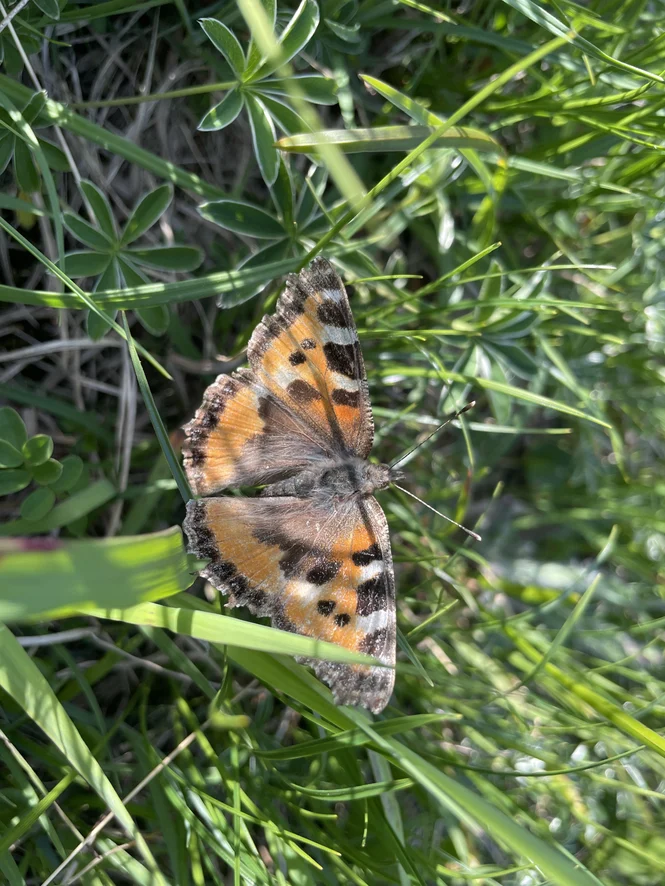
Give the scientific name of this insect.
Aglais urticae
